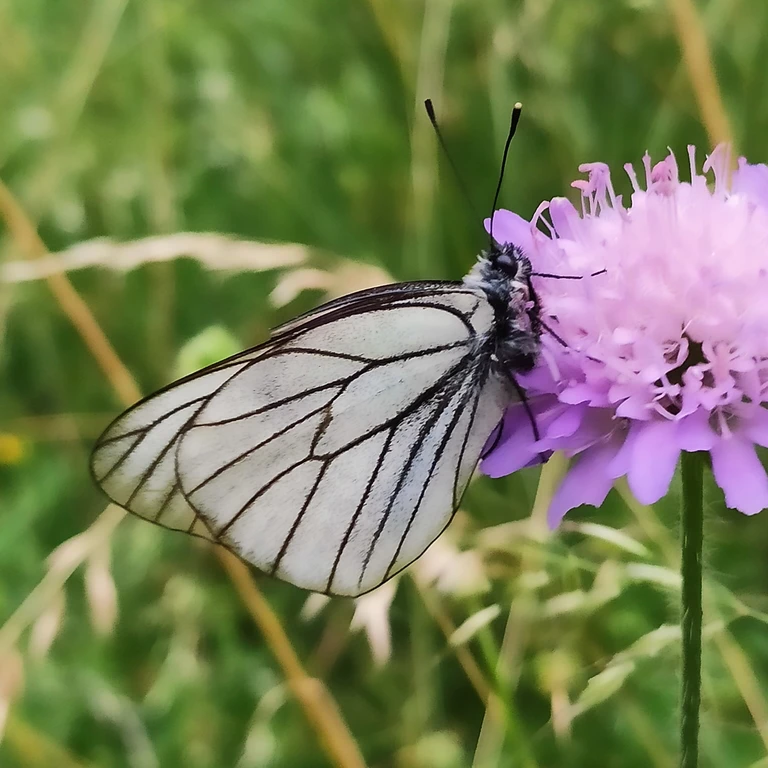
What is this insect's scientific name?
Aporia crataegi
